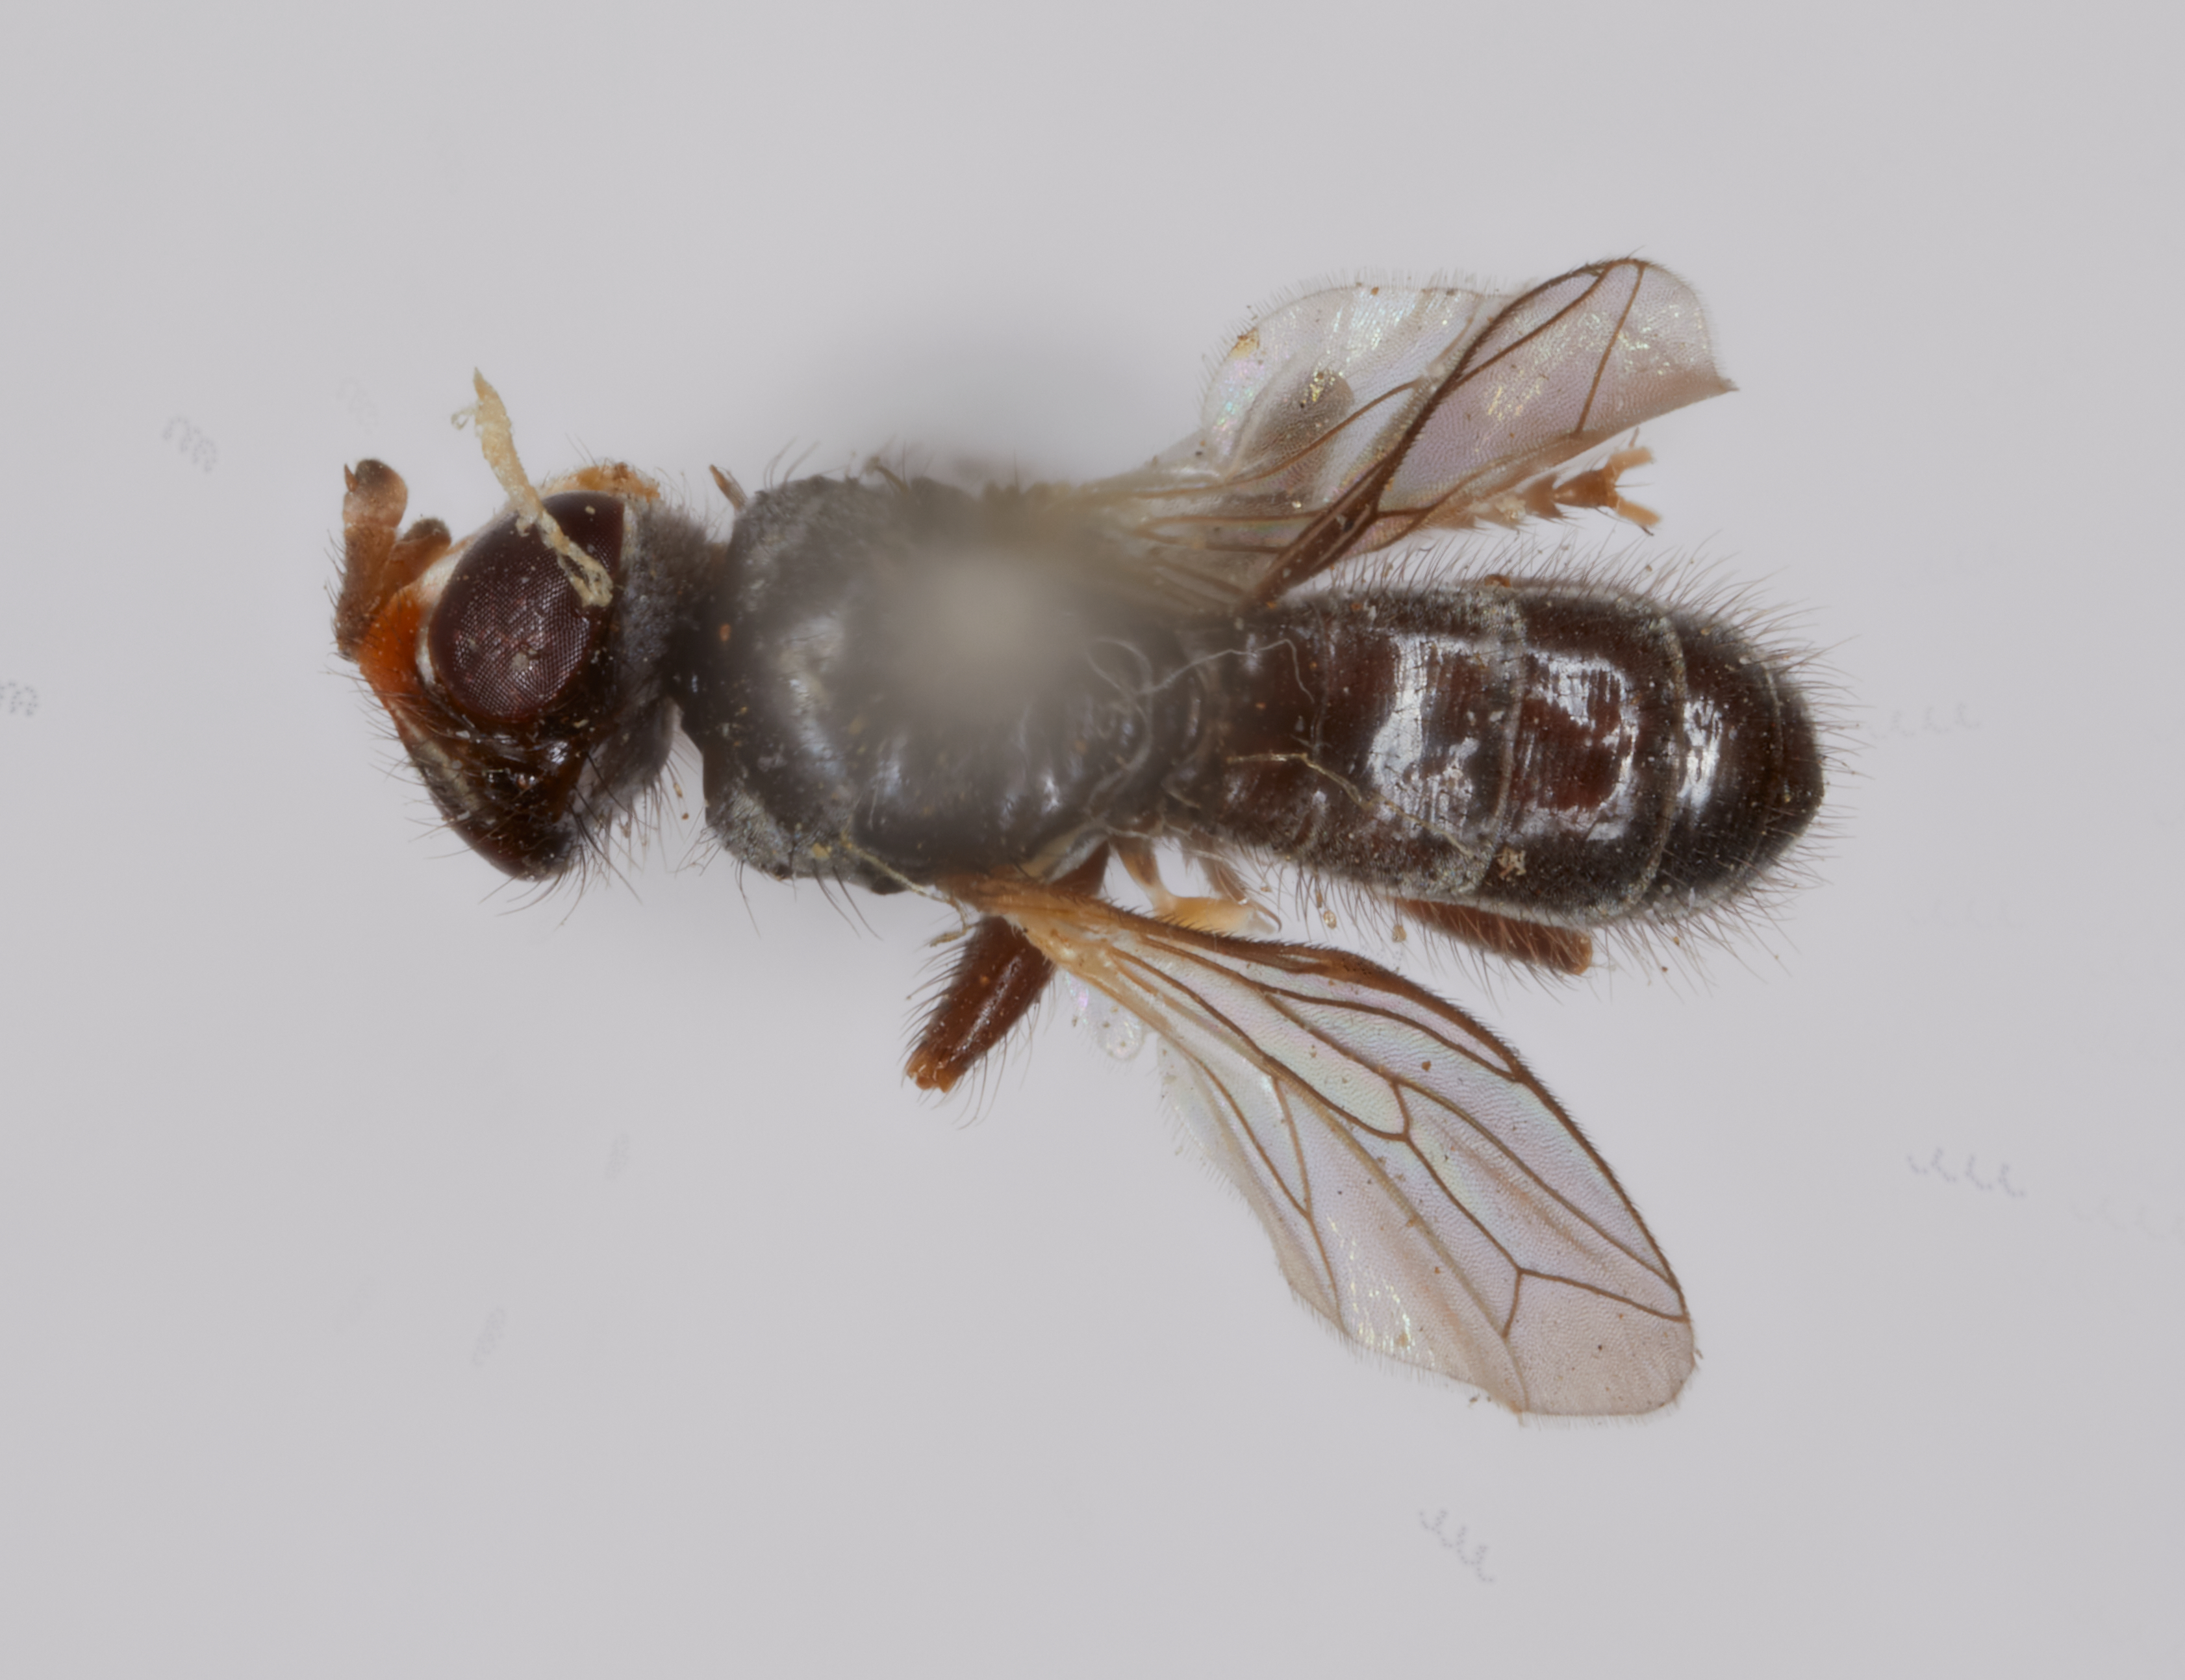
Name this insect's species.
Occemyia hyalipennis
